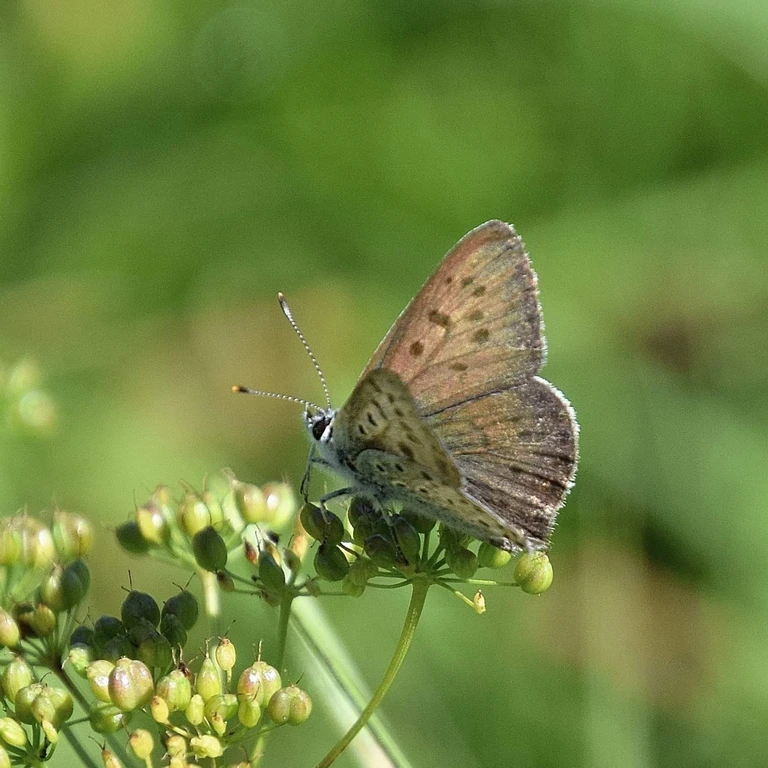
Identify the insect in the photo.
Lycaena tityrus (also Loweia tityrus)
